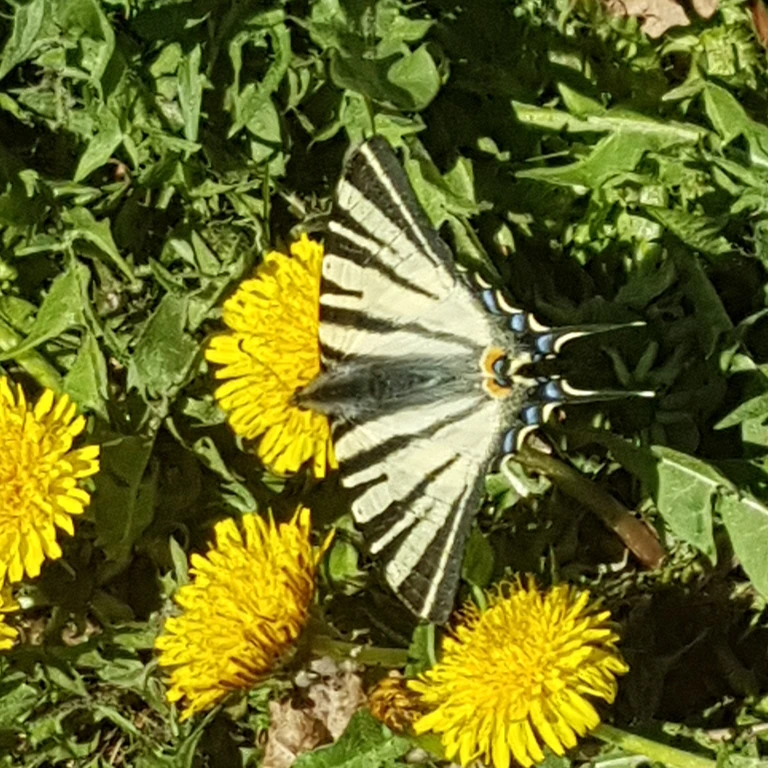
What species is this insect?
Iphiclides podalirius
